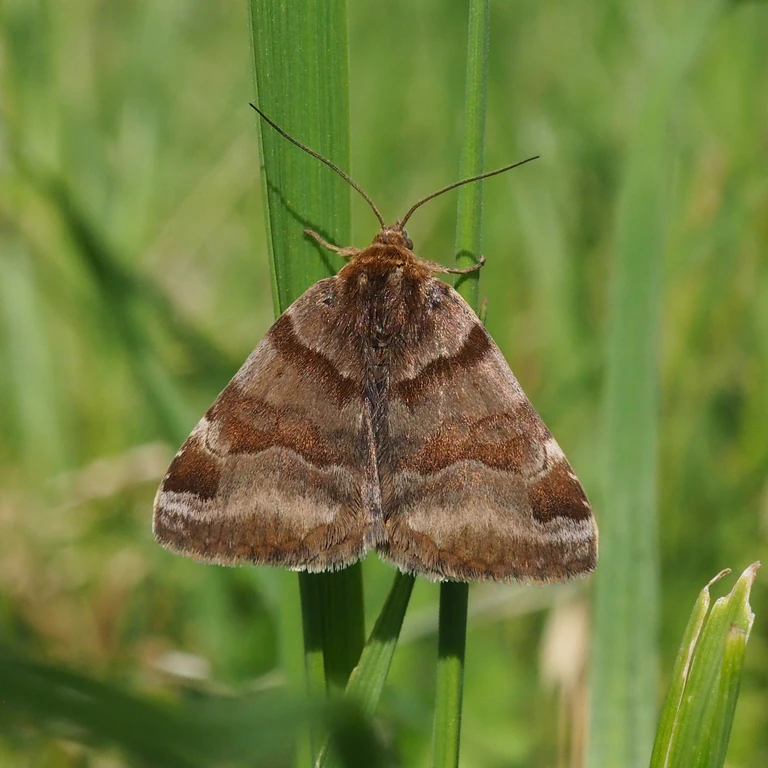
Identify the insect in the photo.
Euclidia glyphica
